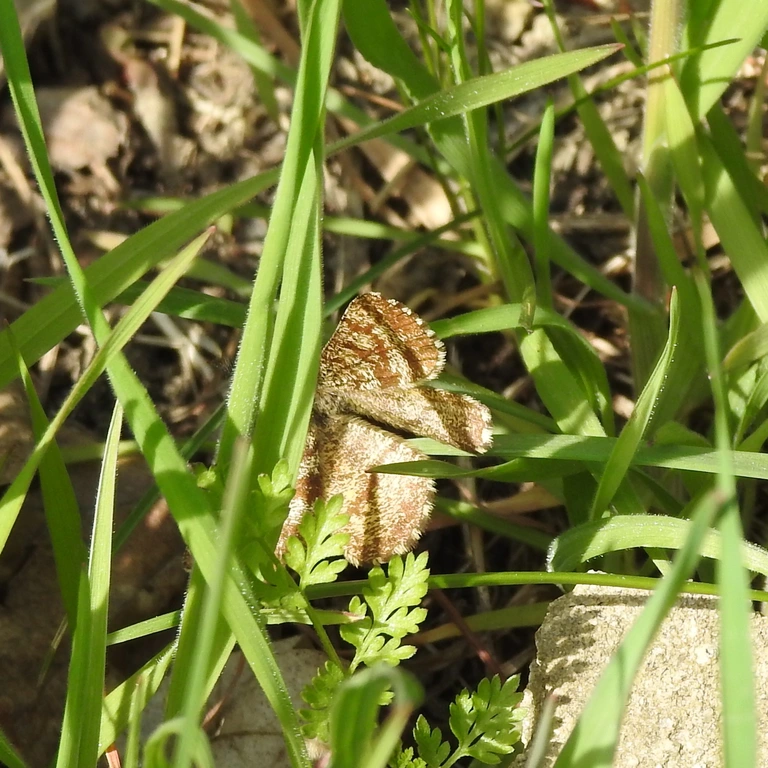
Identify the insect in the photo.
Ematurga atomaria
